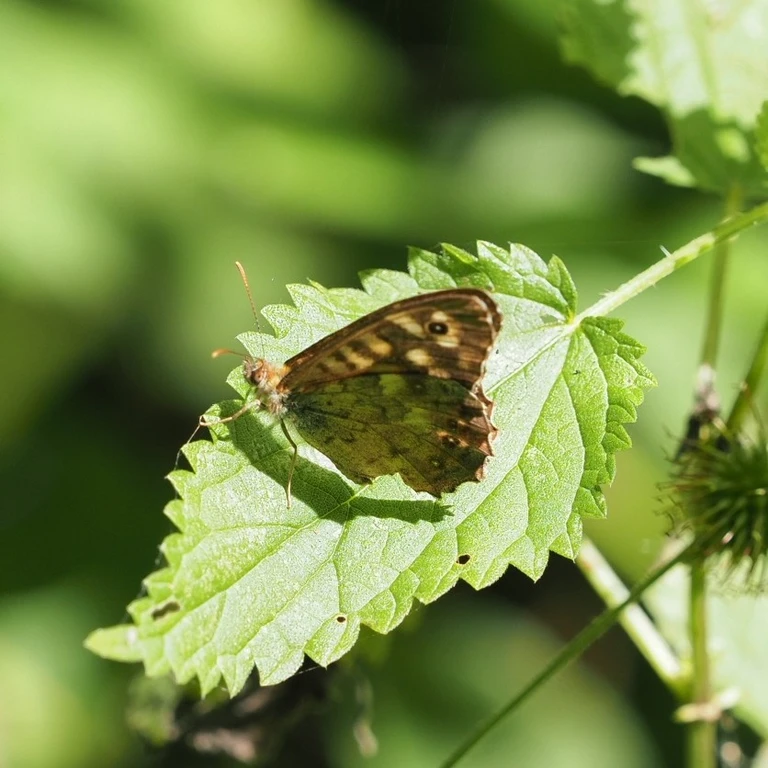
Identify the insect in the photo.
Pararge aegeria
